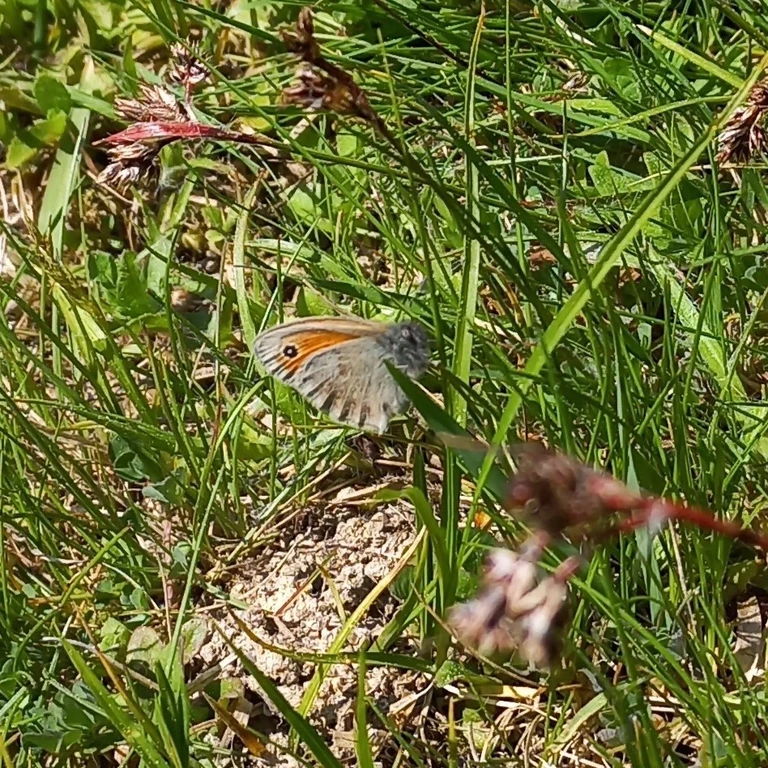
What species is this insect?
Coenonympha pamphilus
